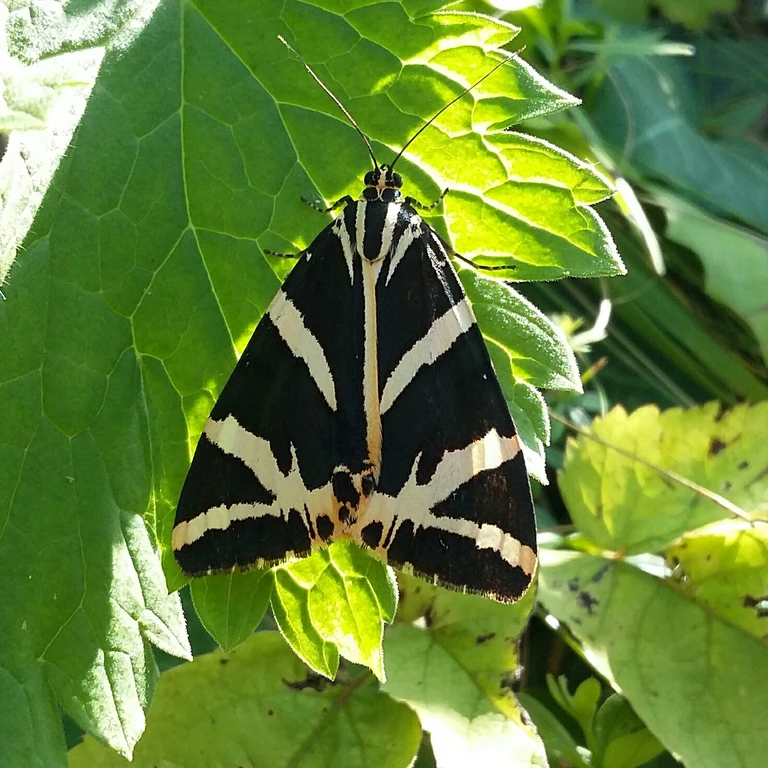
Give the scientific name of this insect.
Euplagia quadripunctaria
